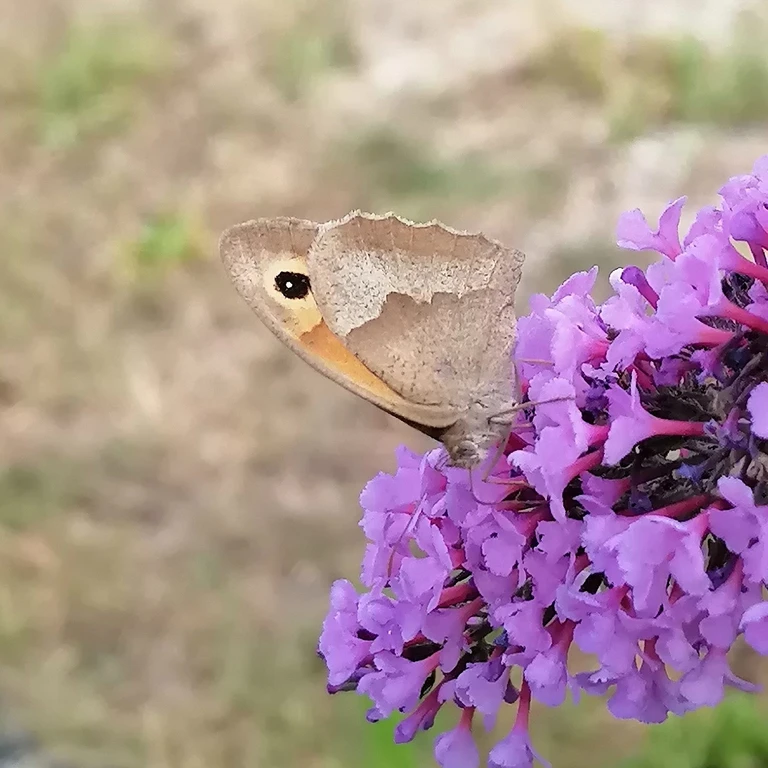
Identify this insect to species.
Maniola jurtina
